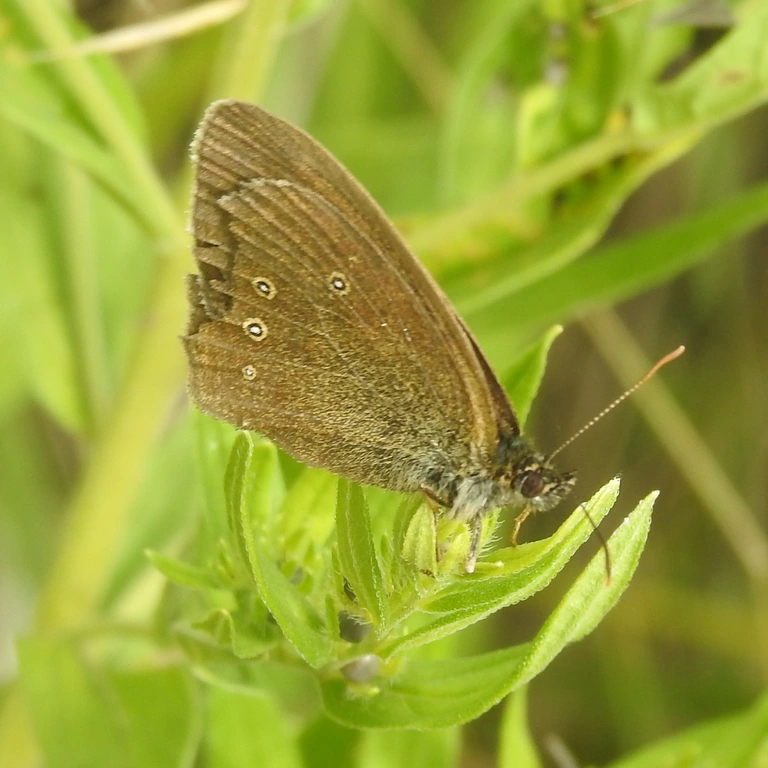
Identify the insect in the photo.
Aphantopus hyperantus
